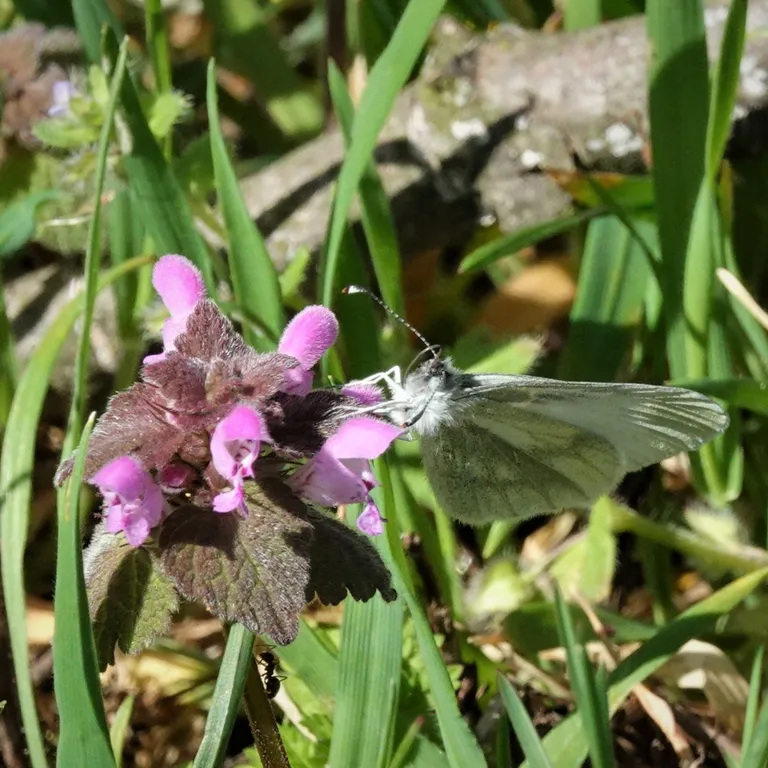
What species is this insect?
Leptidea sinapis/juvernica
